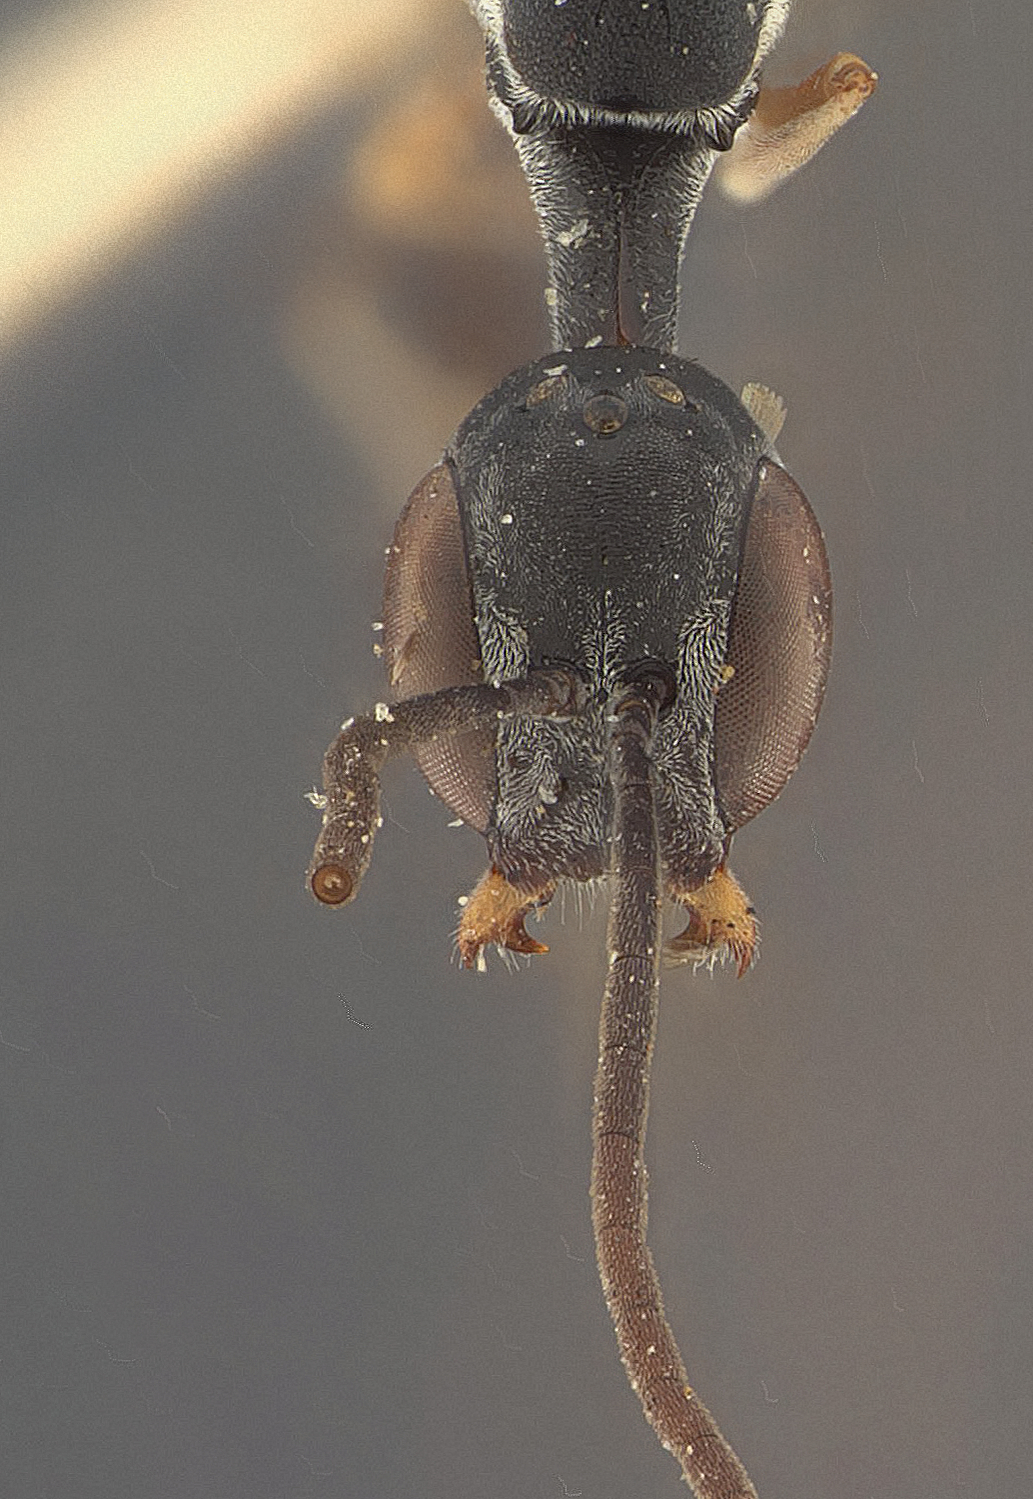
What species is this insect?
Gasteruption tardivum
